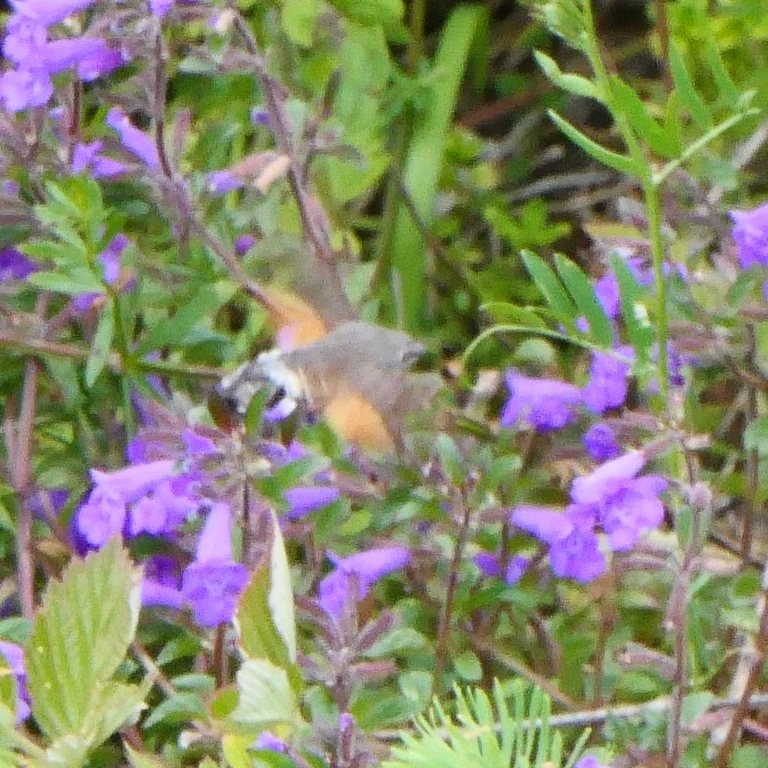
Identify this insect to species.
Macroglossum stellatarum
